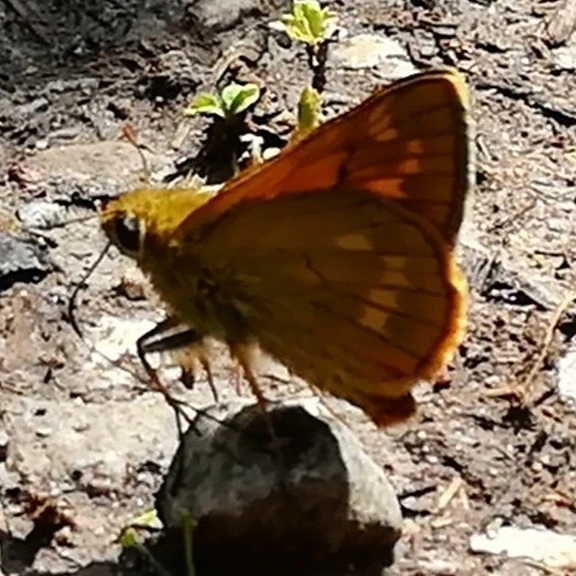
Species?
Ochlodes sylvanus (also Ochlodes venata)
